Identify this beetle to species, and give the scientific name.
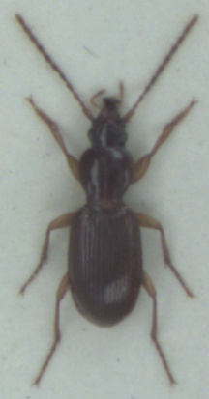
Stomis pumicatus
